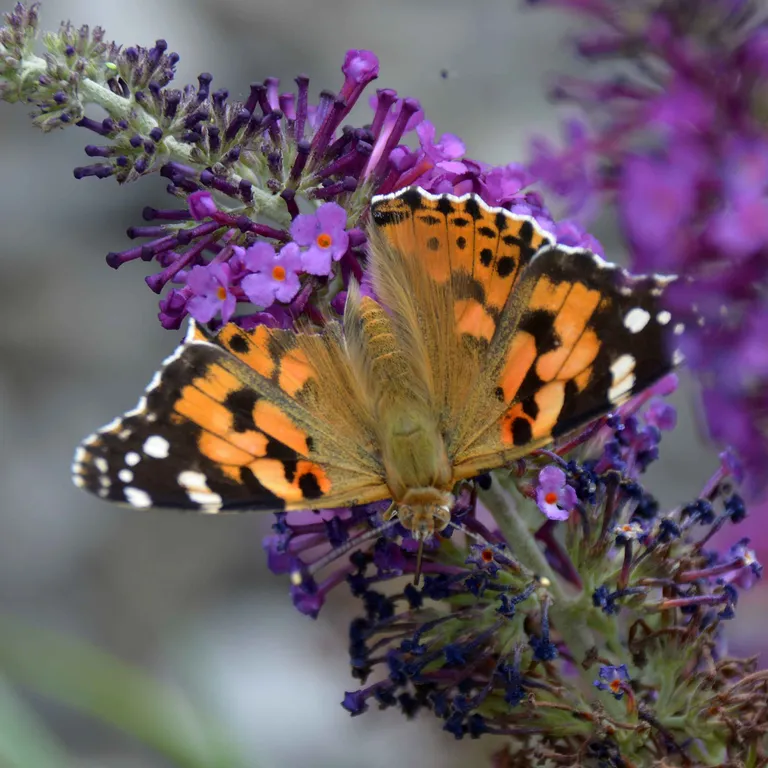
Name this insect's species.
Vanessa cardui
